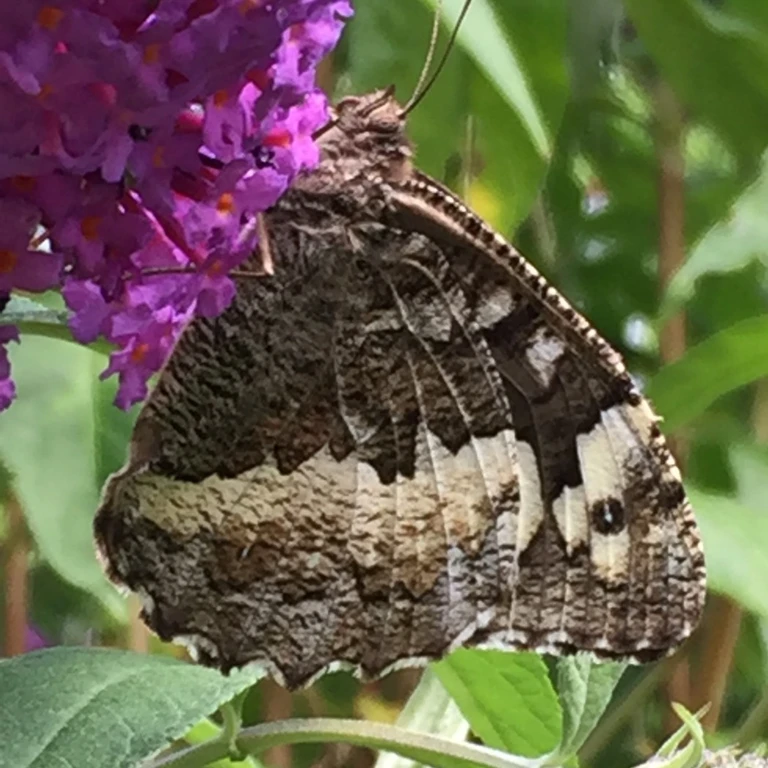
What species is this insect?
Brintesia circe
